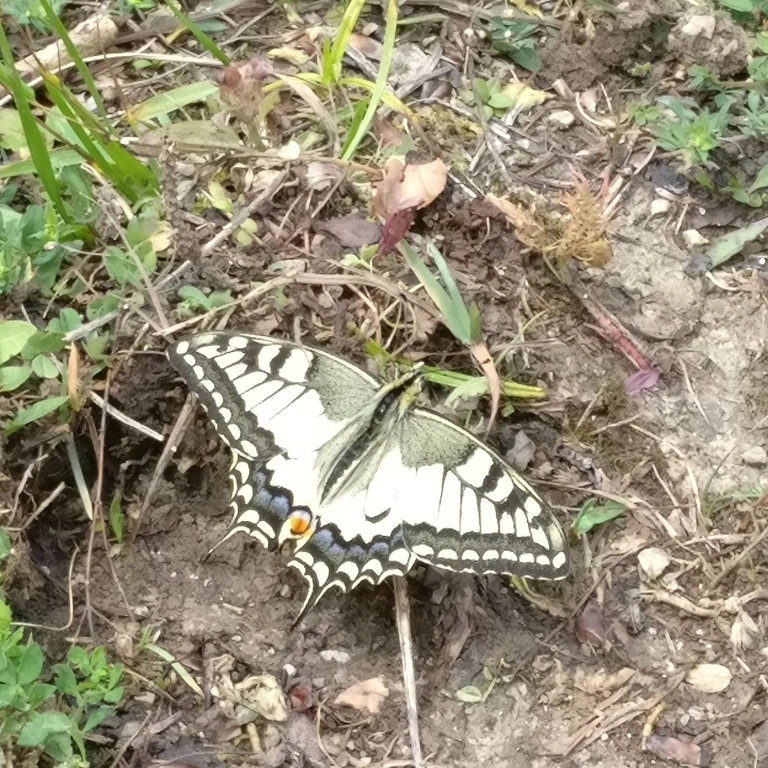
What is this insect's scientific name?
Papilio machaon
